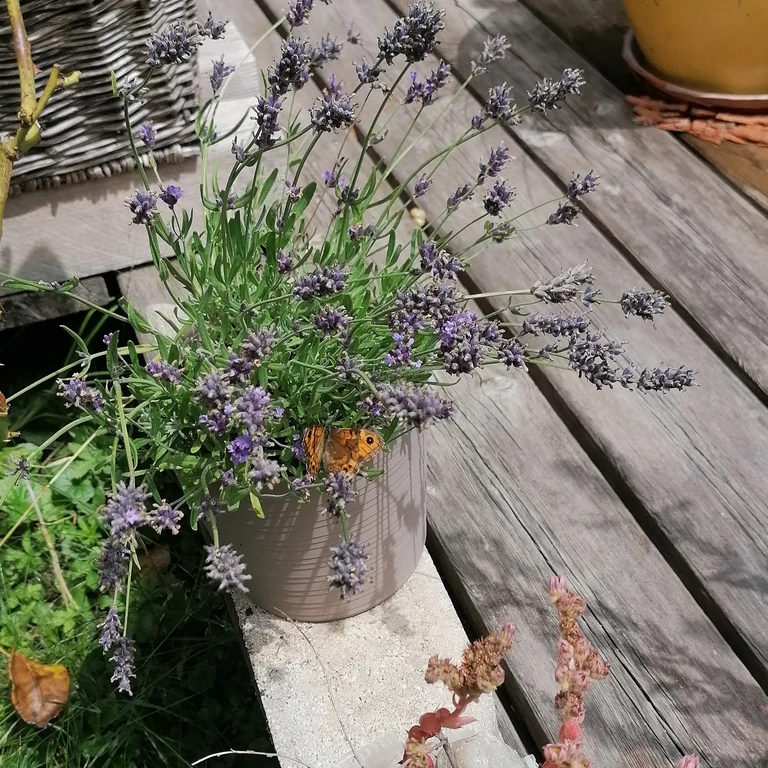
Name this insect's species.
Lasiommata megera (also Pararge megera)
